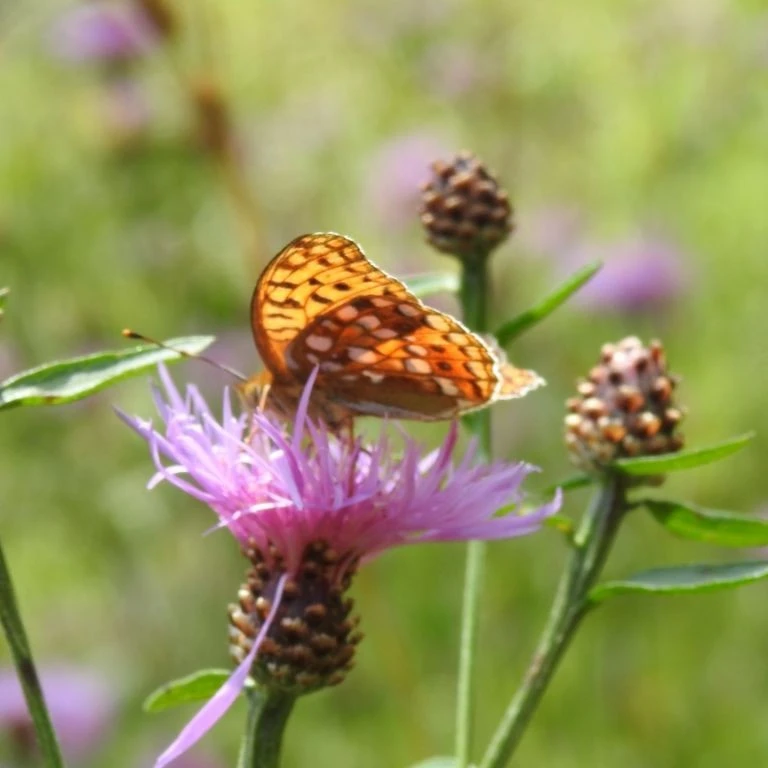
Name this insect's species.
Fabriciana adippe
